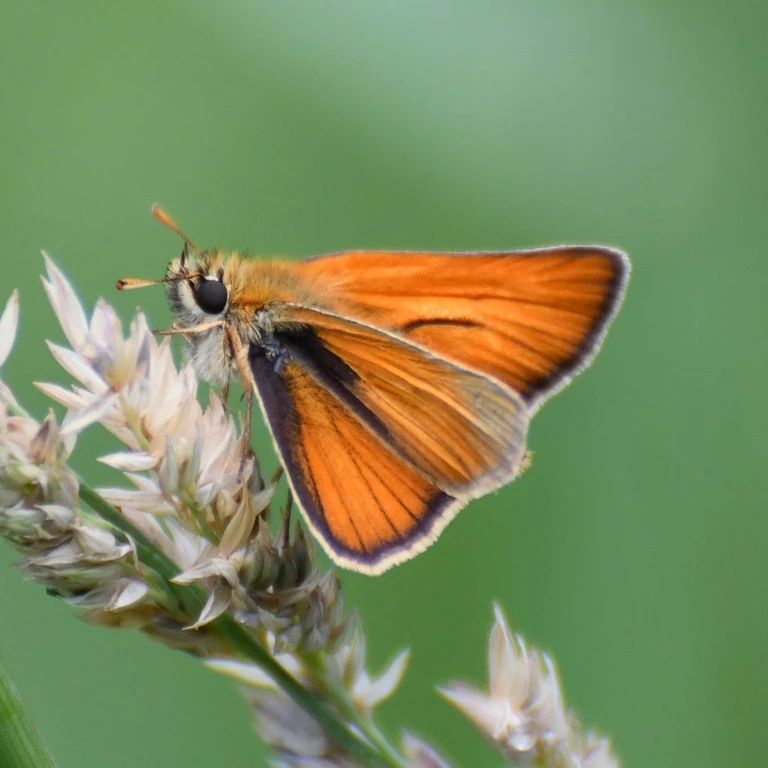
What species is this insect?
Thymelicus sylvestris
